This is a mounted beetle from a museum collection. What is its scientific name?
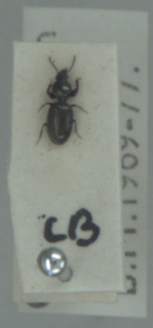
Dyschirius aeneus
